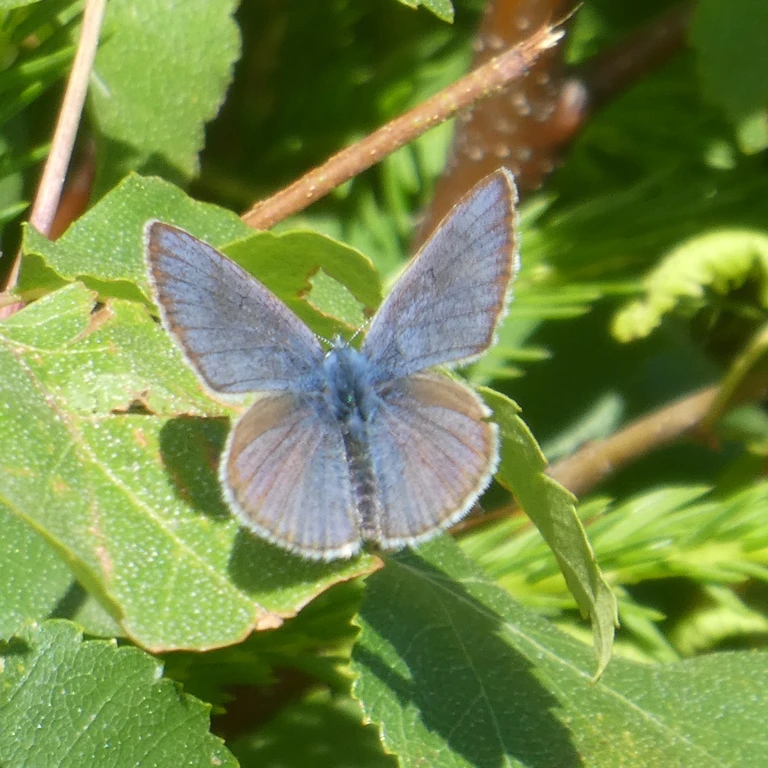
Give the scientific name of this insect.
Cyaniris semiargus
